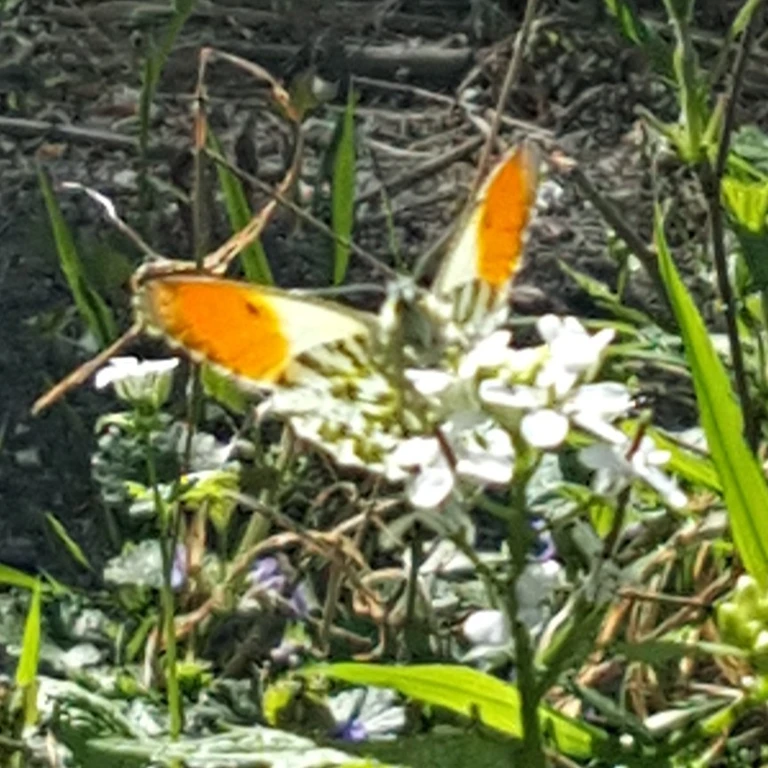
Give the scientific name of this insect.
Anthocharis cardamines
